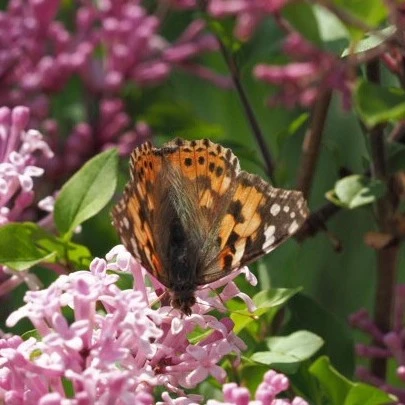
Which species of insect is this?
Vanessa cardui
